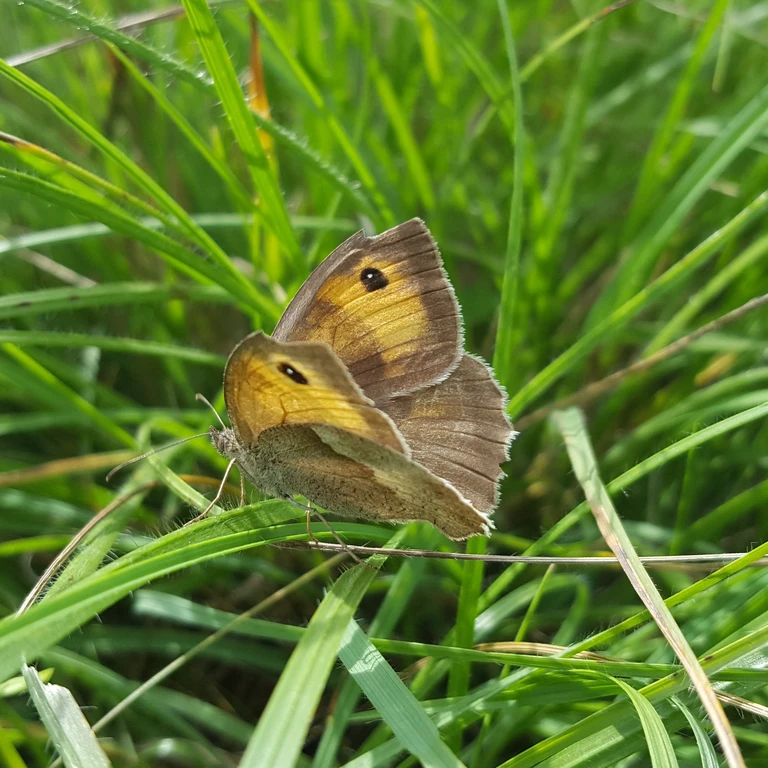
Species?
Maniola jurtina
